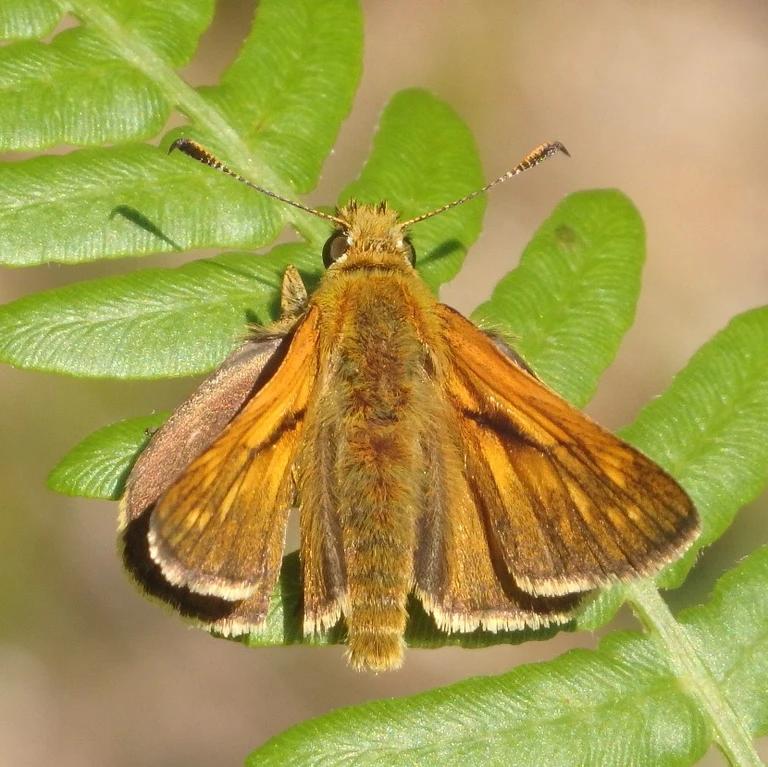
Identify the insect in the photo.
Ochlodes sylvanus (also Ochlodes venata)
